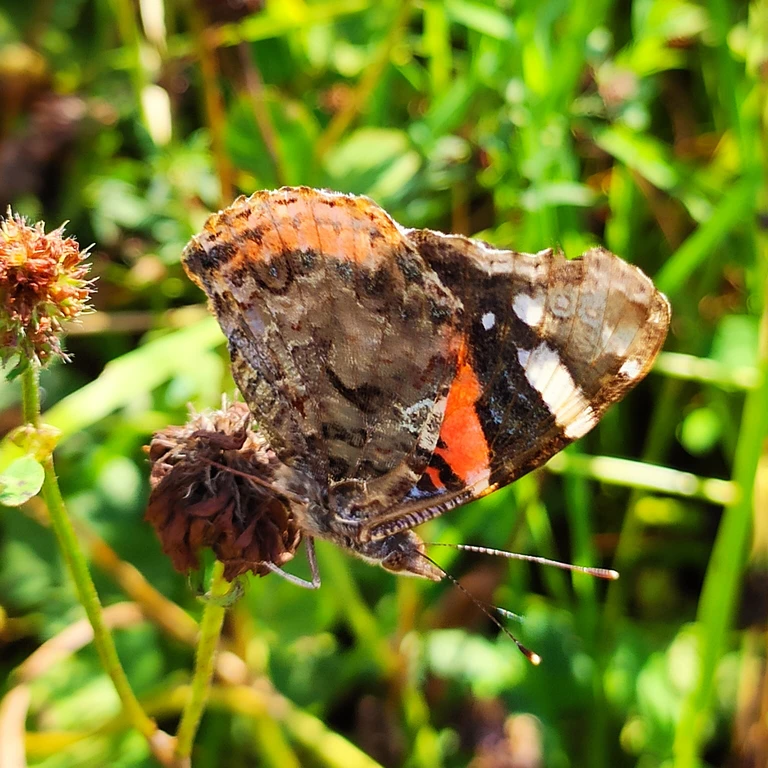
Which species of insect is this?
Vanessa atalanta
